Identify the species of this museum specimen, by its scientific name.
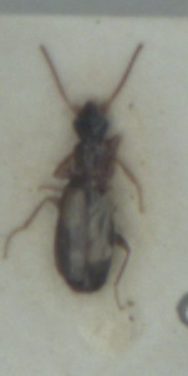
Calodromius spilotus
